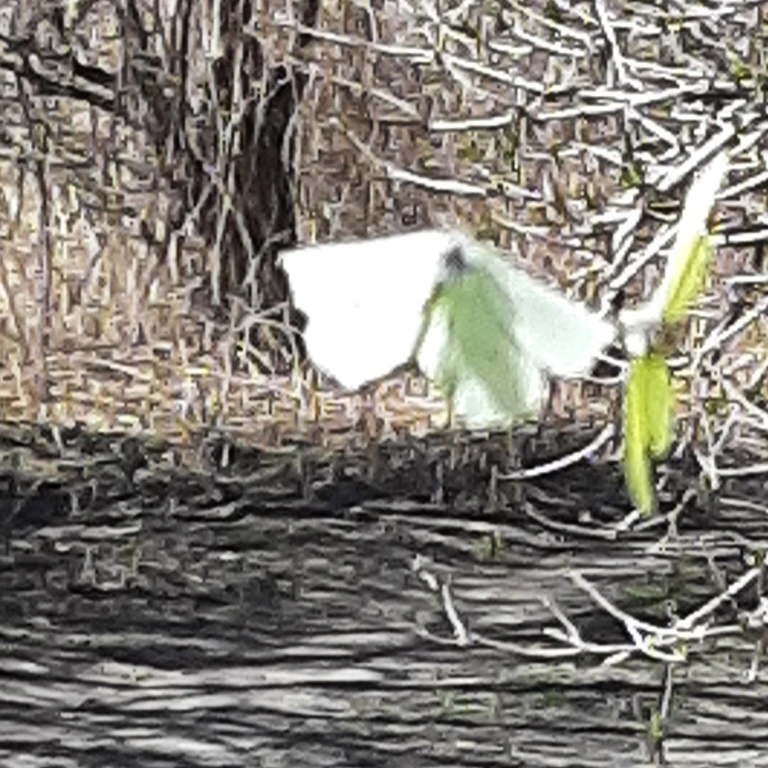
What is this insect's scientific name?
Gonepteryx rhamni
